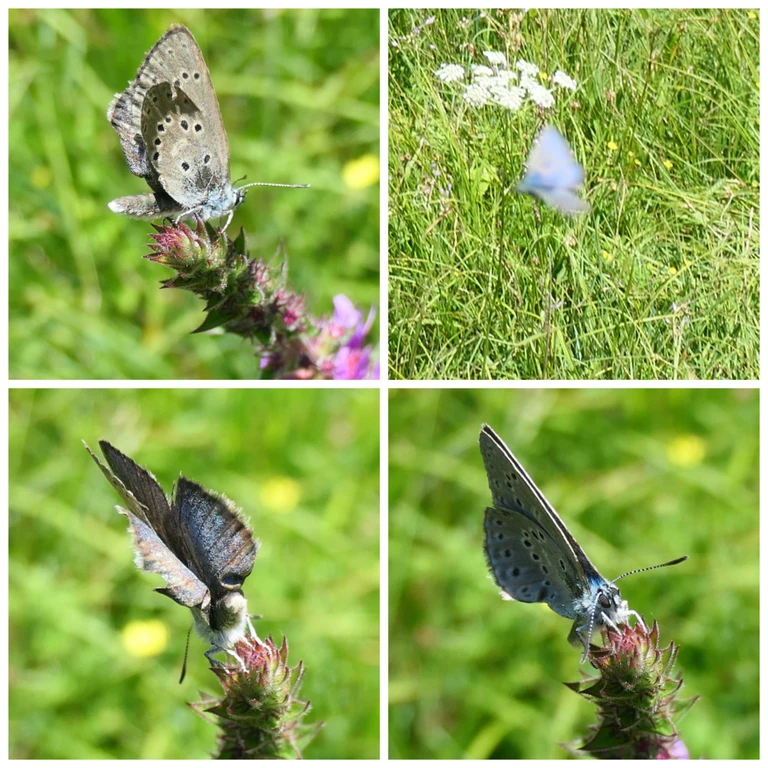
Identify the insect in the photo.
Phengaris alcon/rebeli
